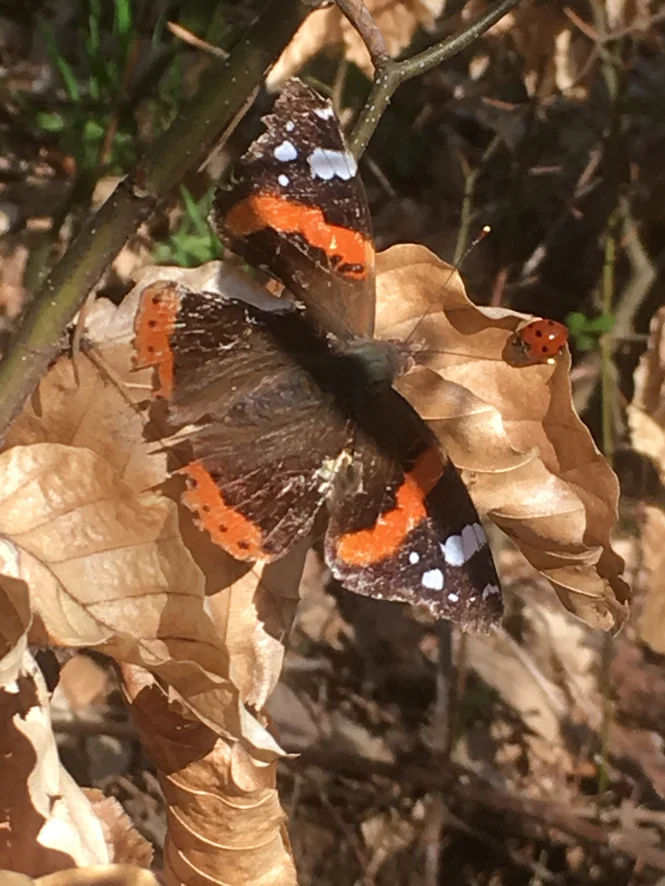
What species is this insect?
Vanessa atalanta
